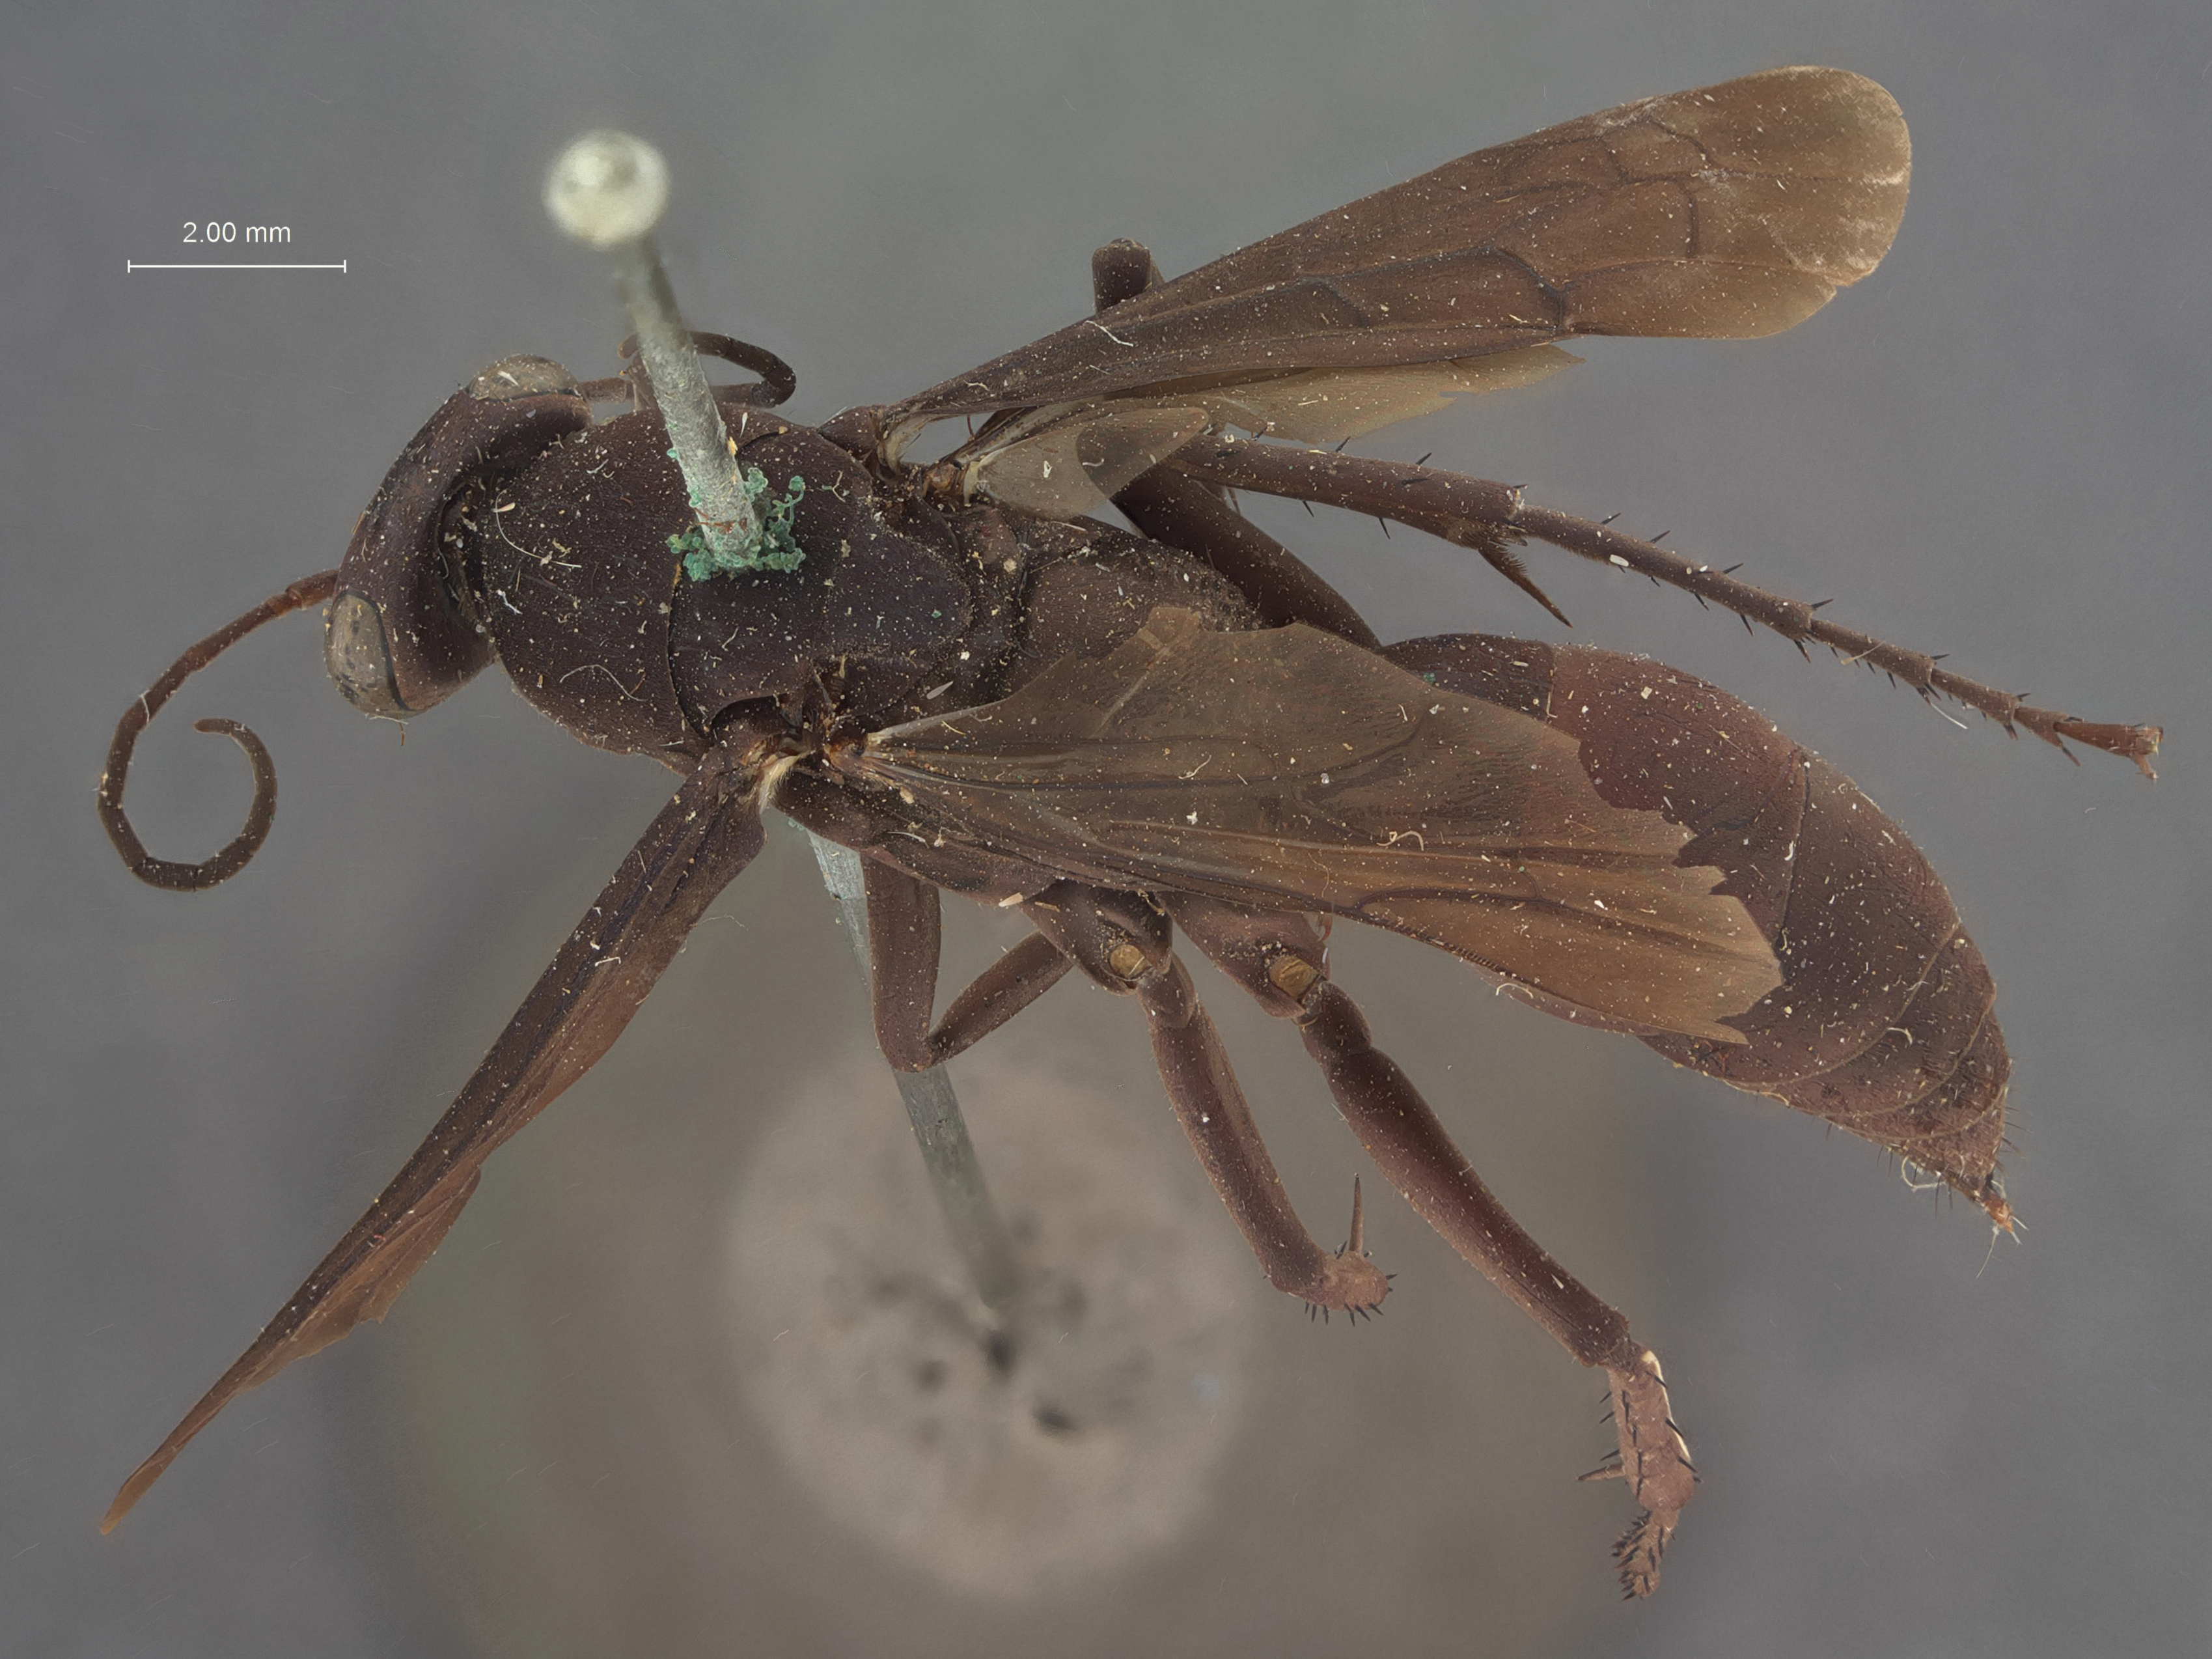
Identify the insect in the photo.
Psorthaspis morosa
